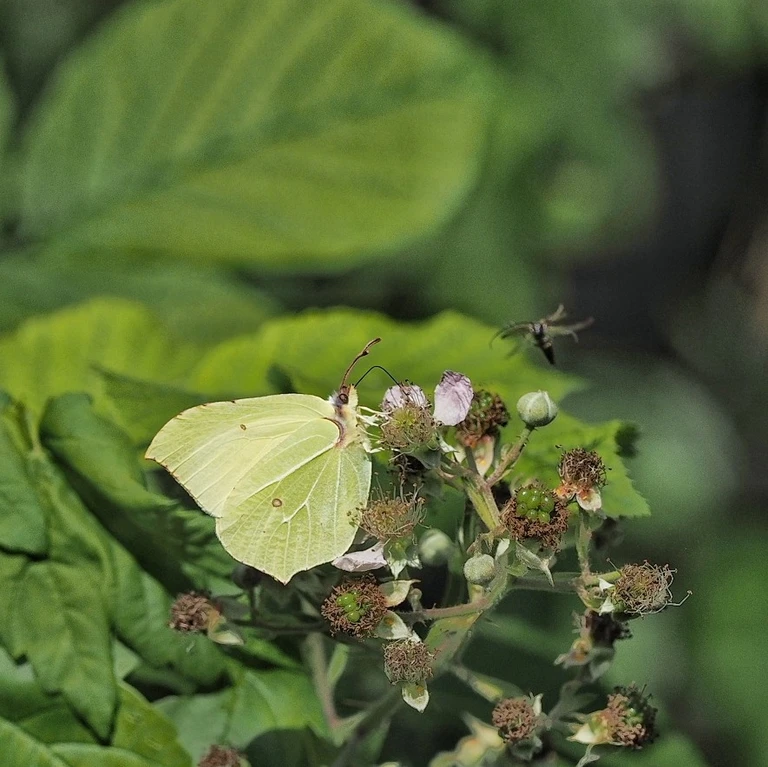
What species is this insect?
Gonepteryx rhamni
